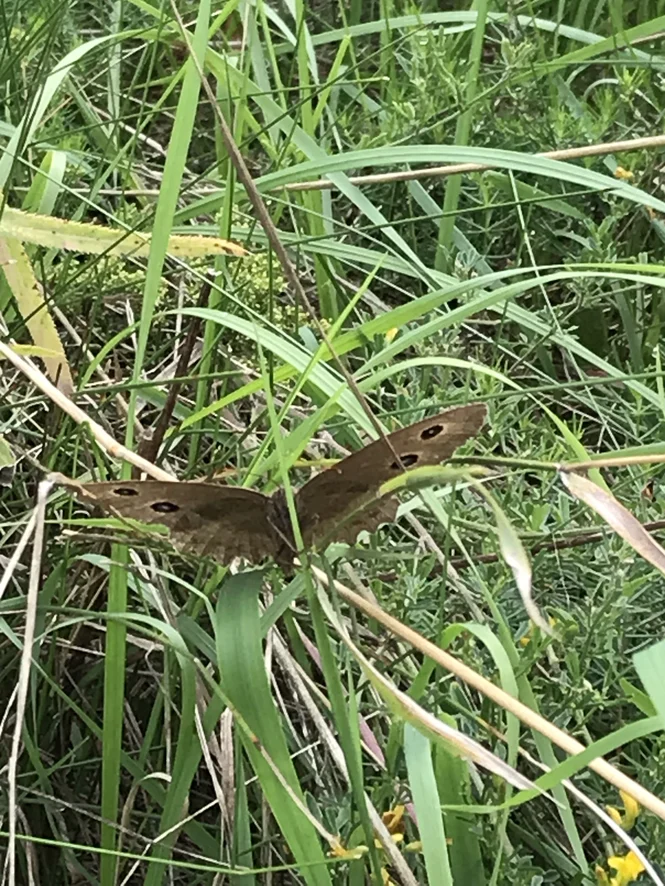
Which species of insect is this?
Minois dryas
